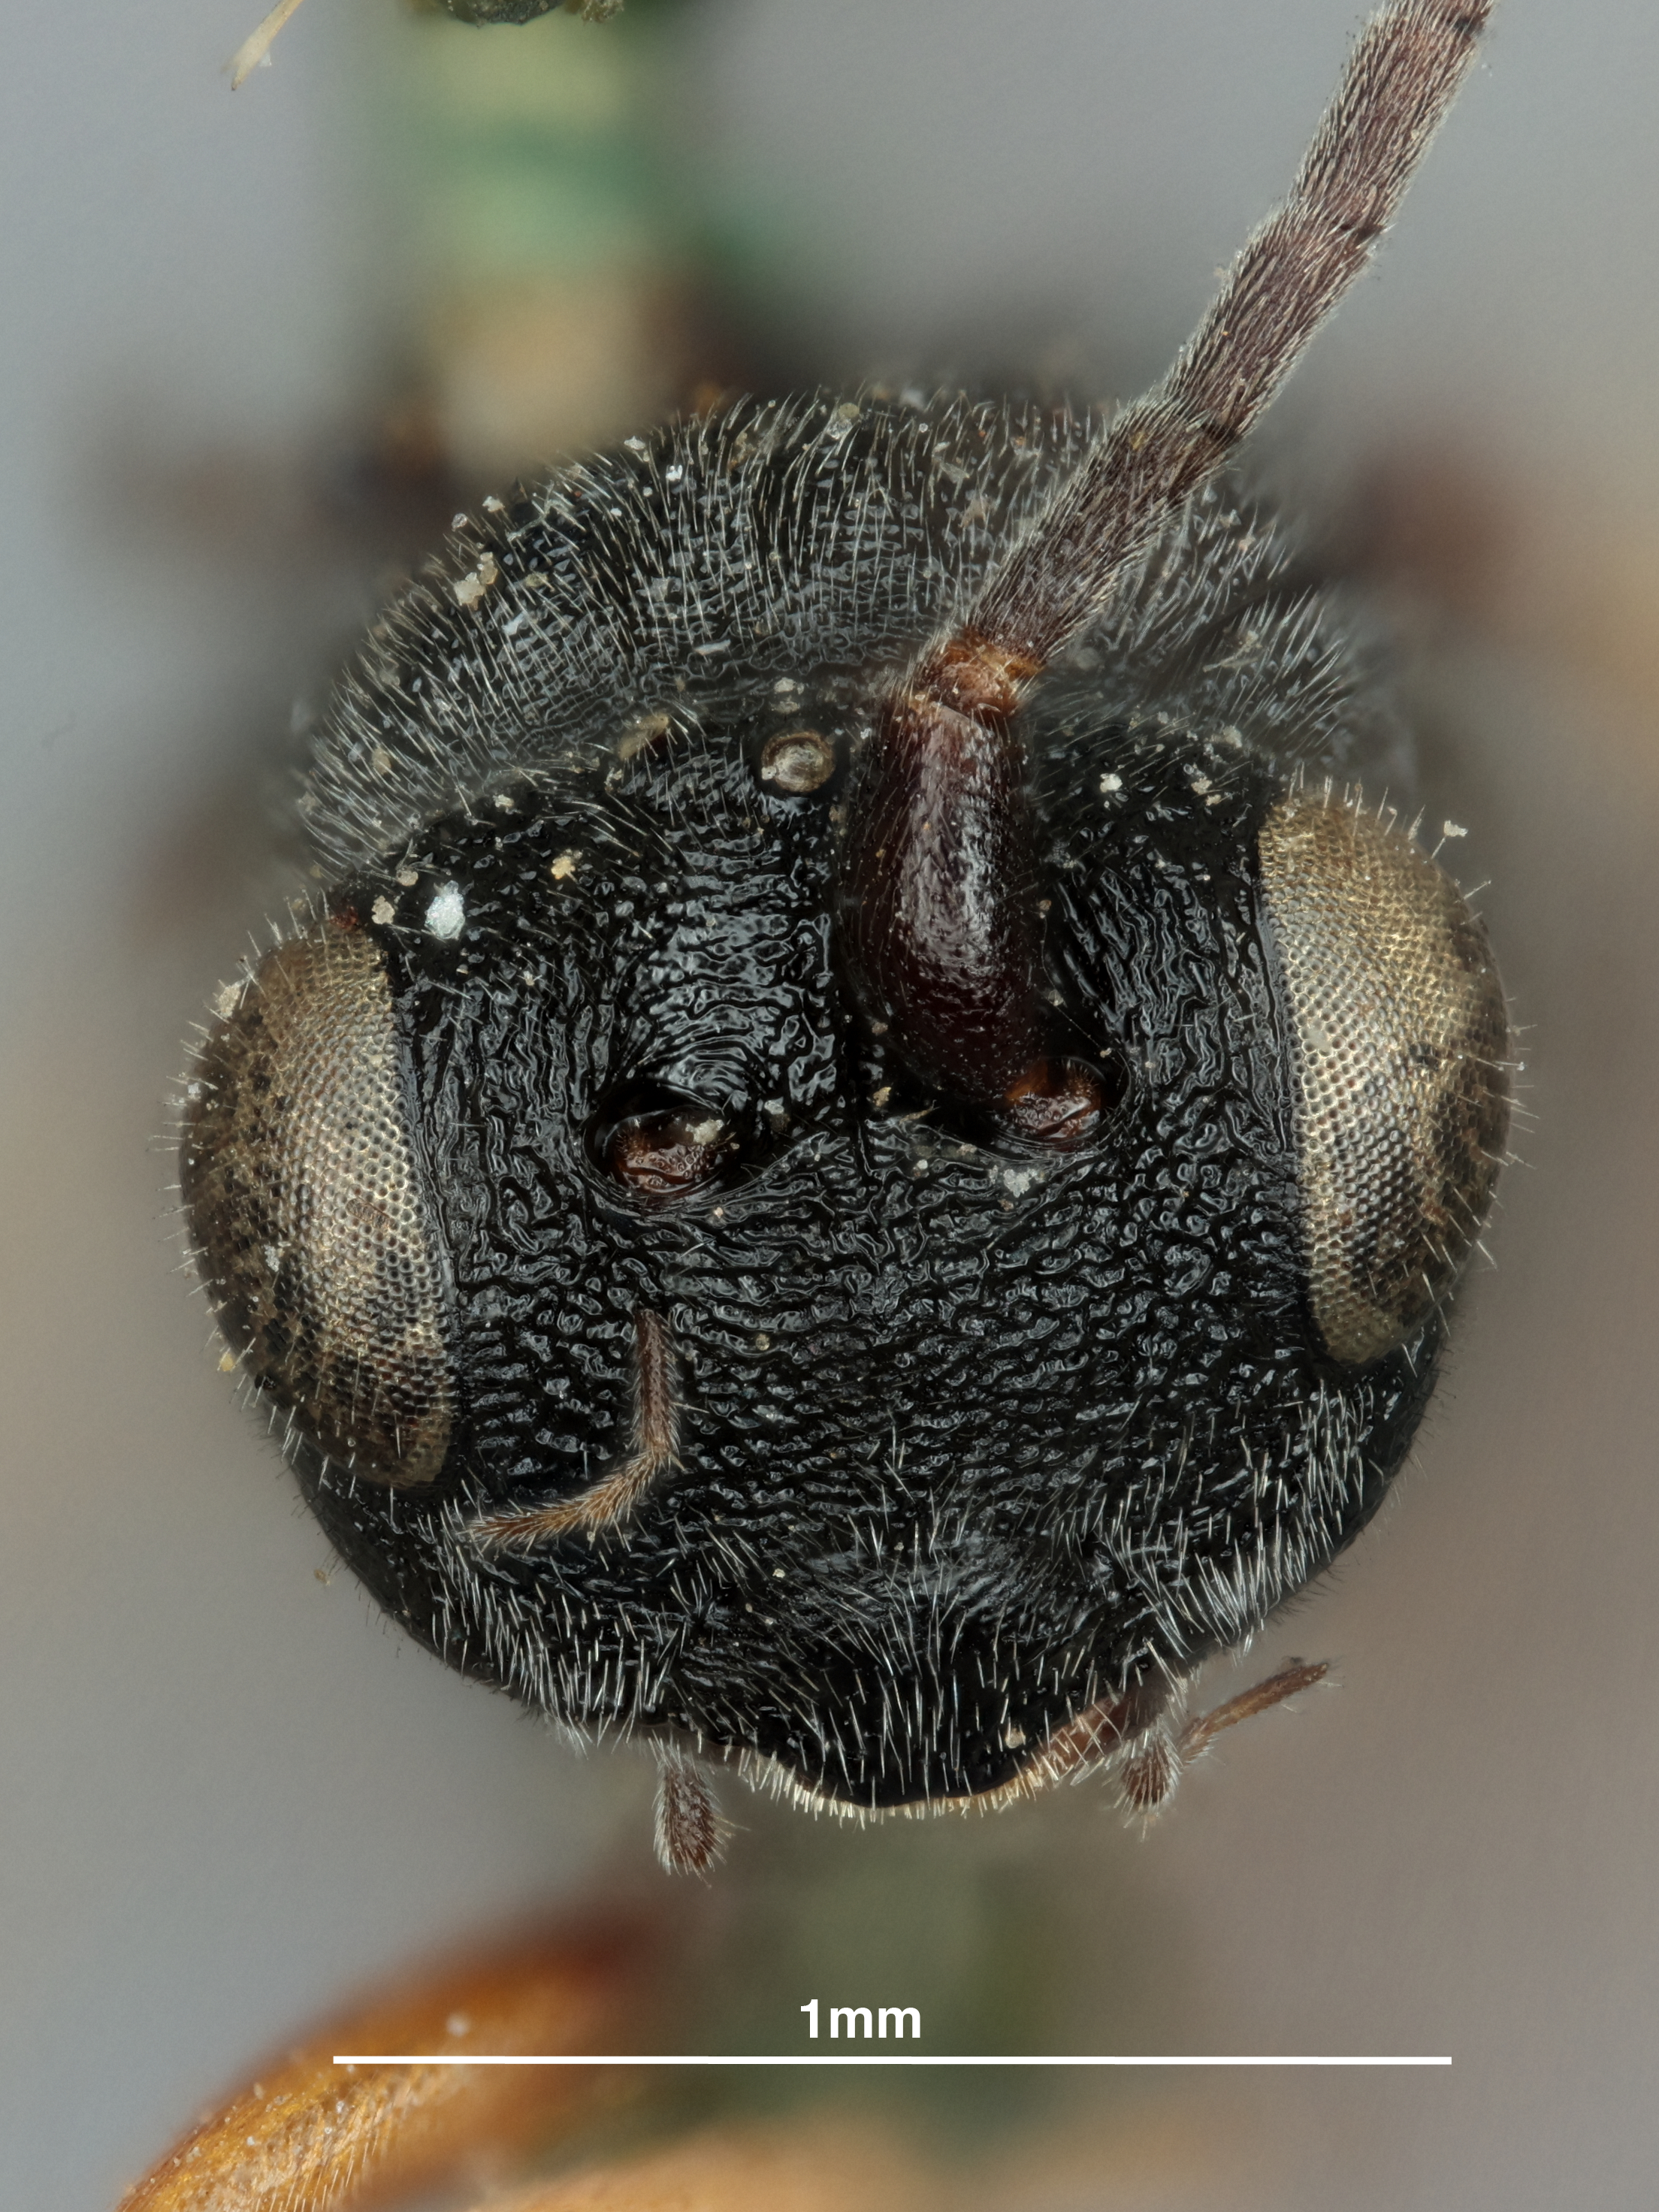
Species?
Chelonus electus
